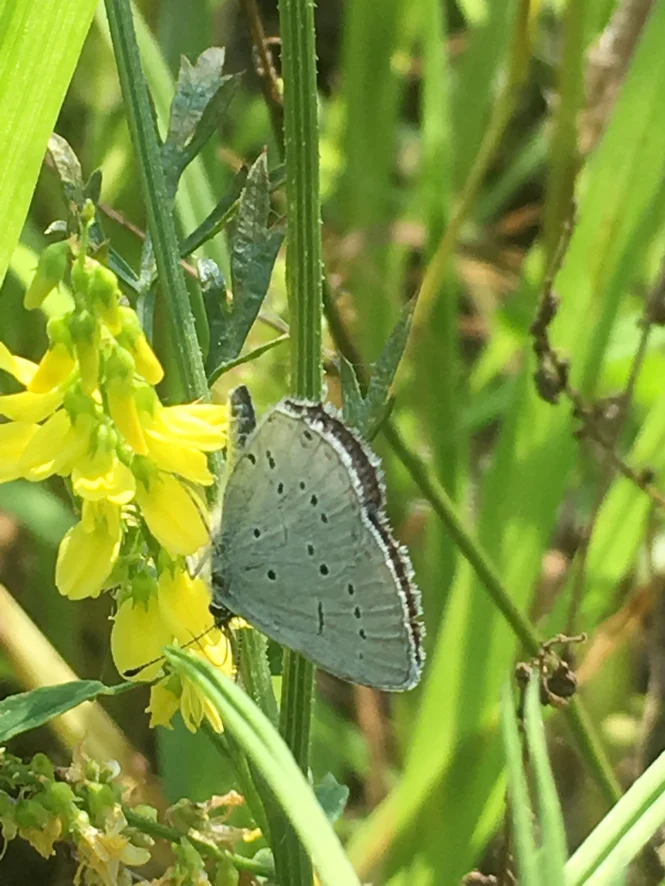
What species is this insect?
Cupido decolorata (also Elkalyce decolorata)
